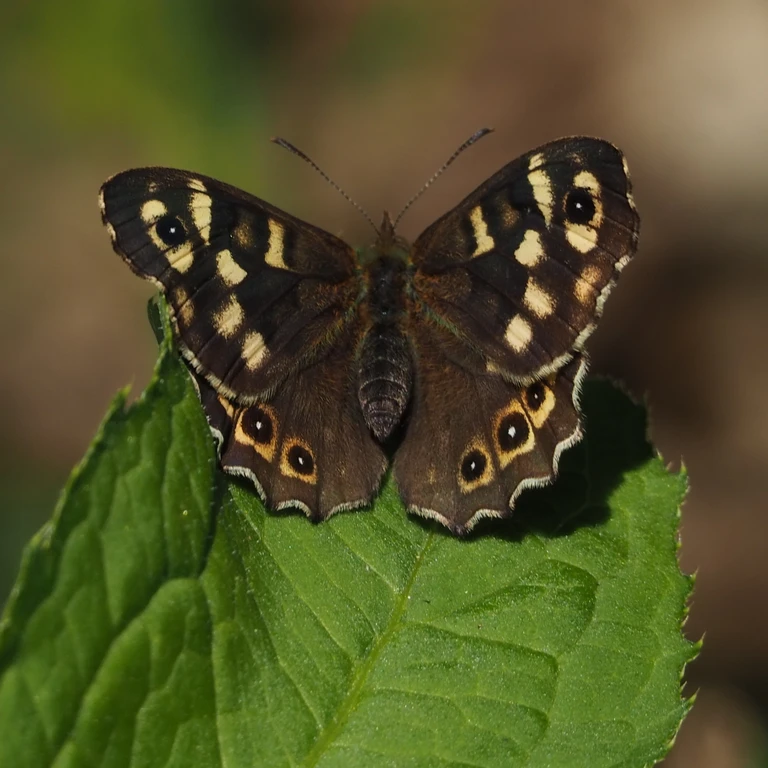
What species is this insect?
Pararge aegeria
